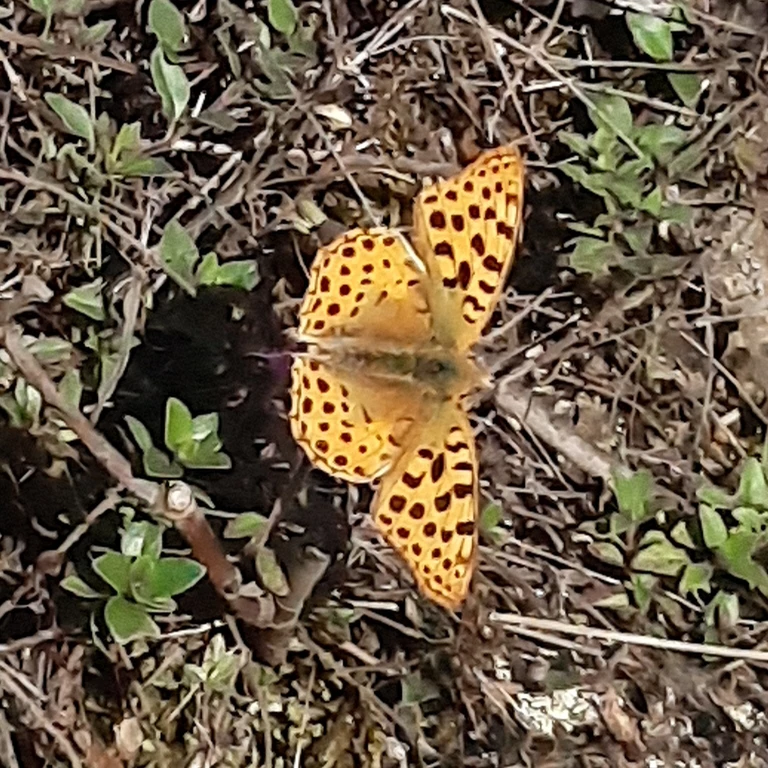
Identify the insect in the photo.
Issoria lathonia
